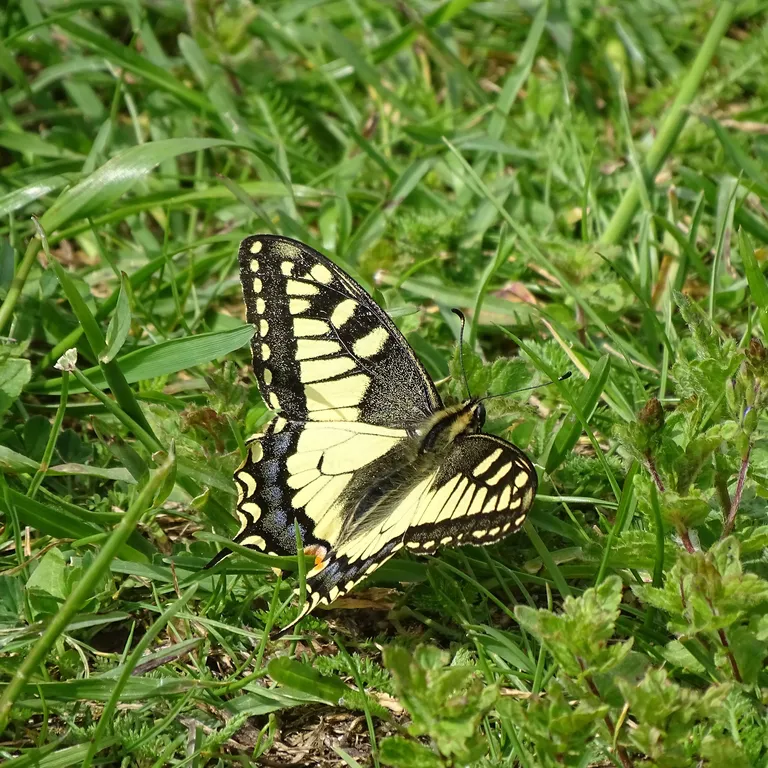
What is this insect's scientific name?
Papilio machaon
